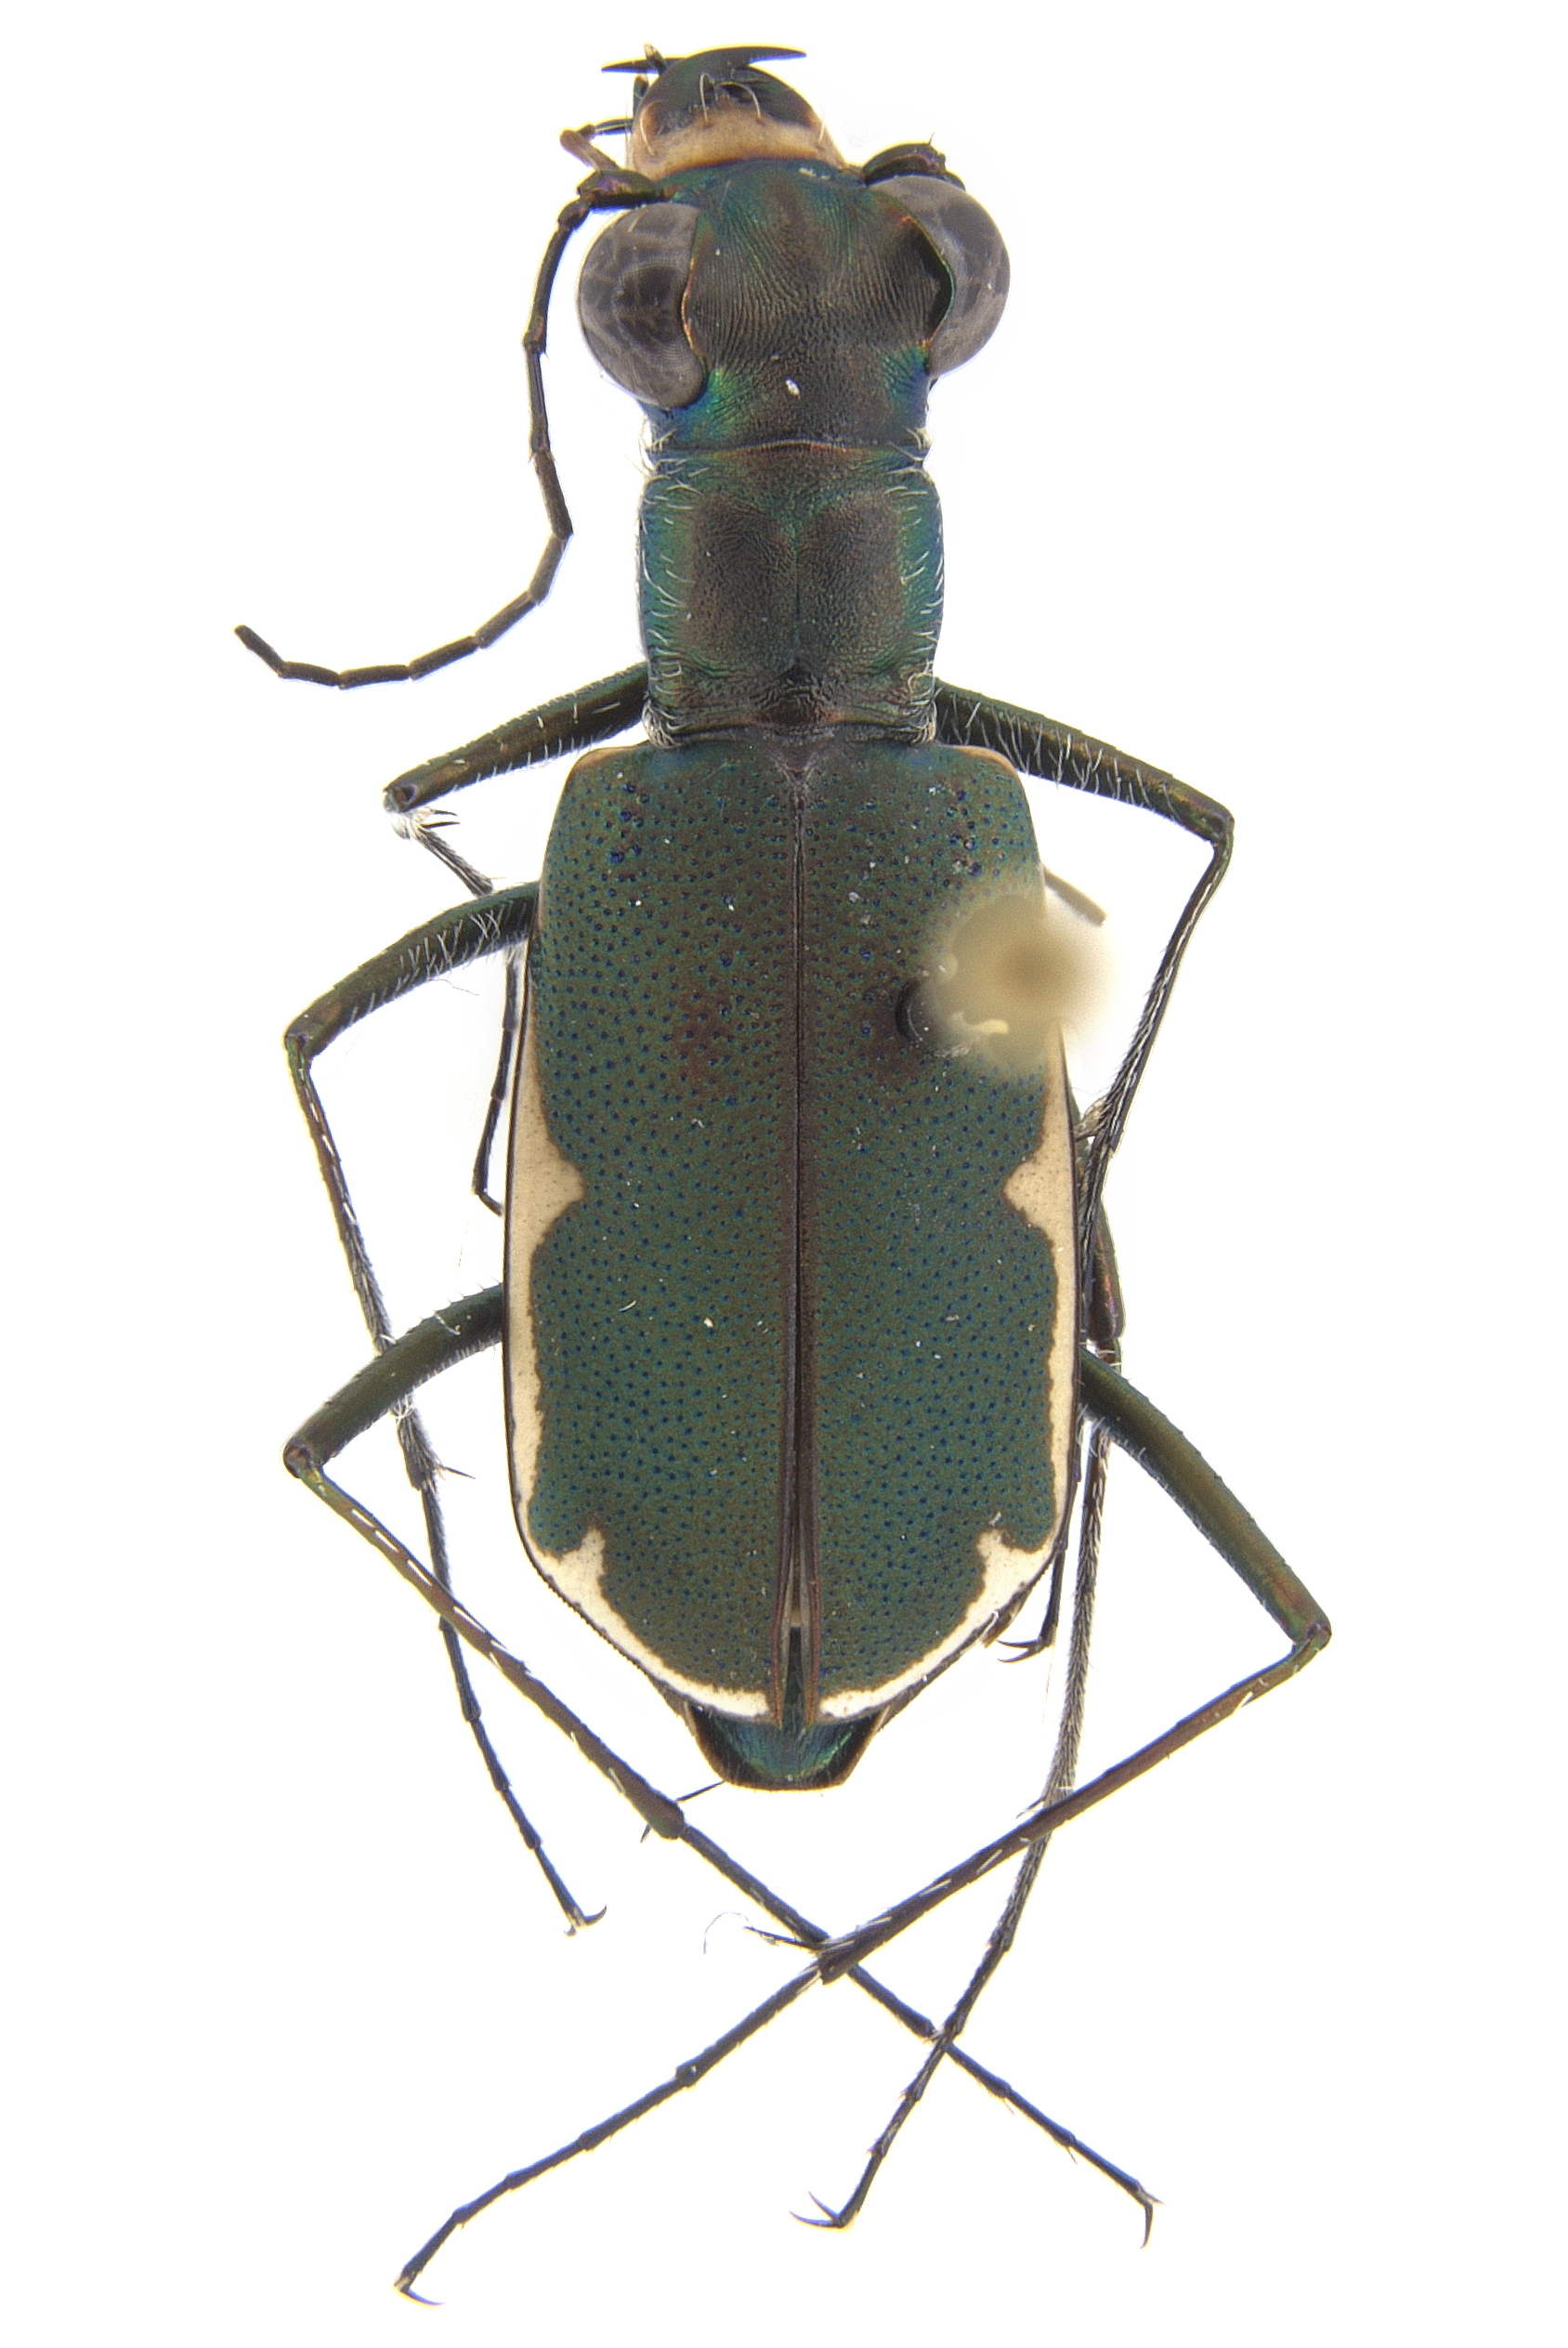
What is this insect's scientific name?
Myriochile semicincta
